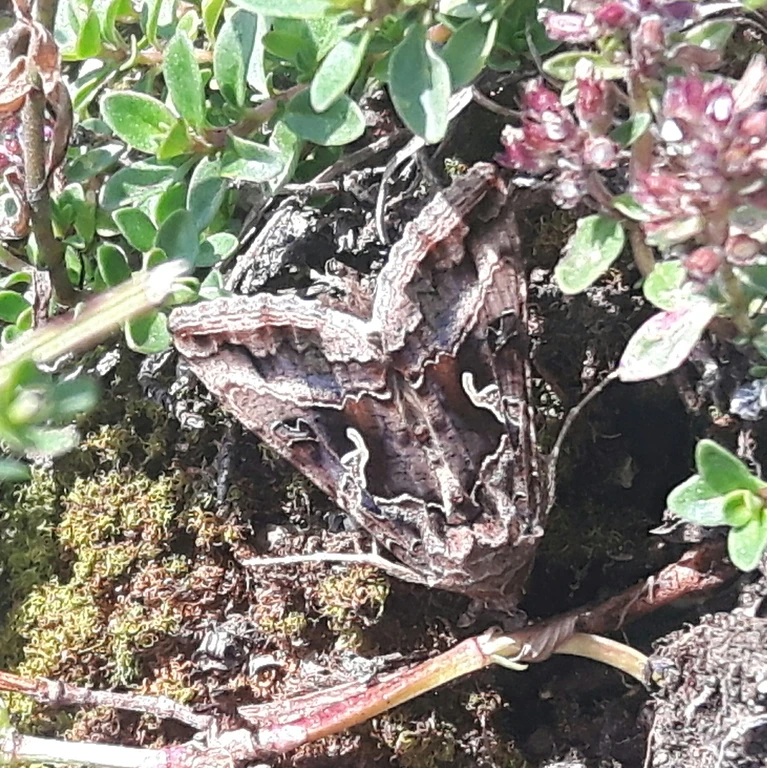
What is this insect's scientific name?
Autographa gamma
